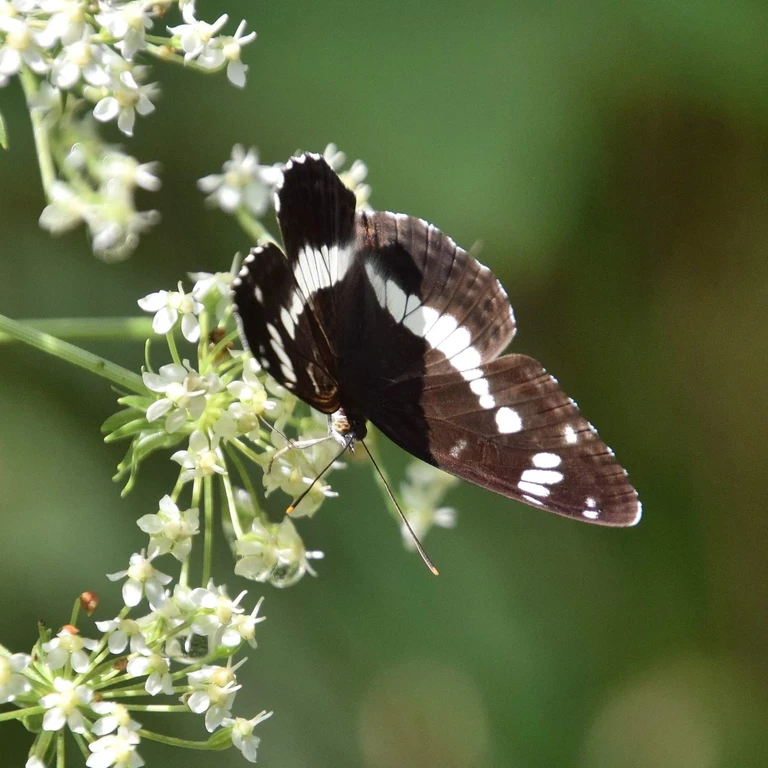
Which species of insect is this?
Limenitis camilla (also Ladoga camilla)
